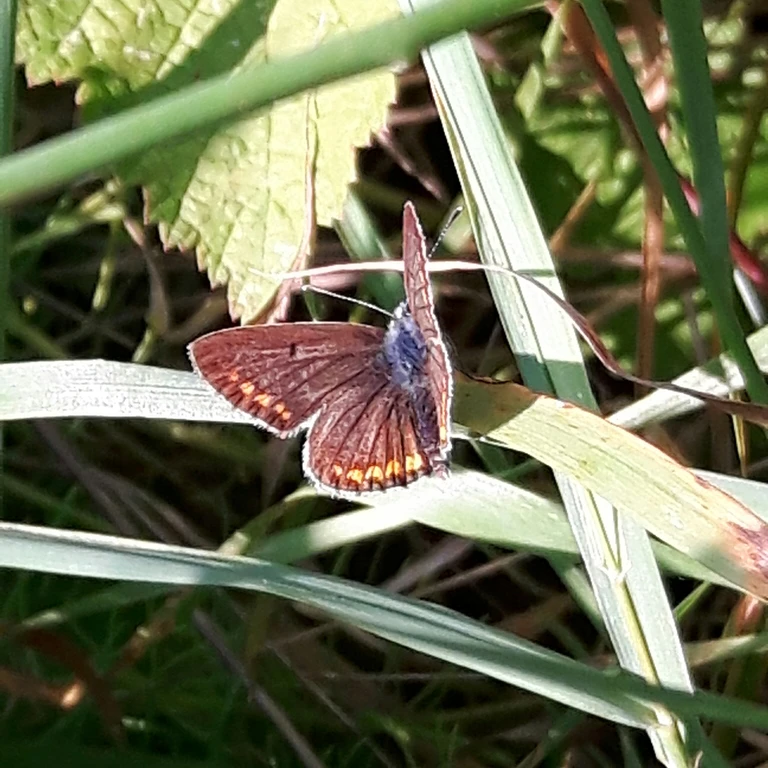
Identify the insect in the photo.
Aricia agestis/artaxerxes
